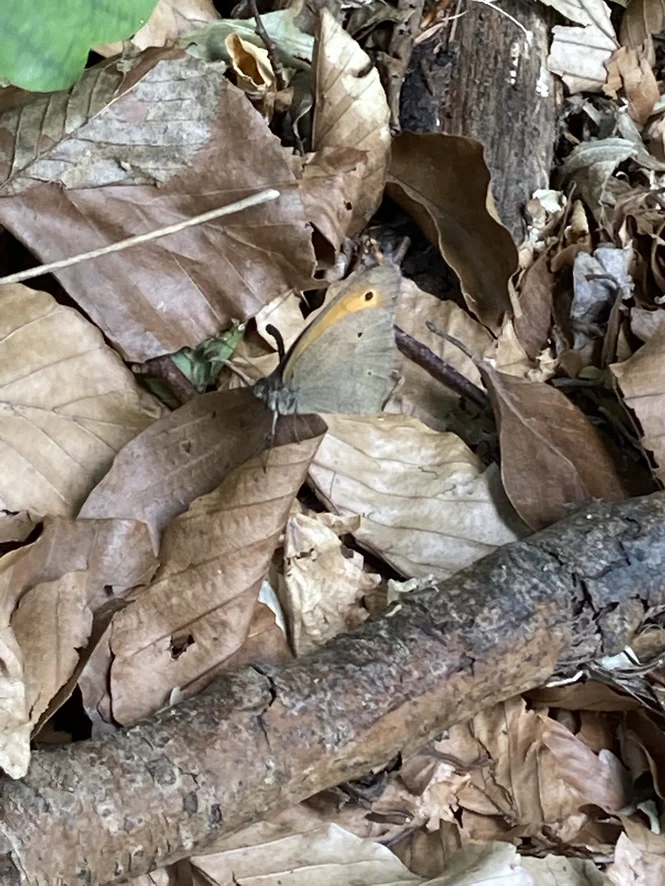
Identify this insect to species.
Maniola jurtina
